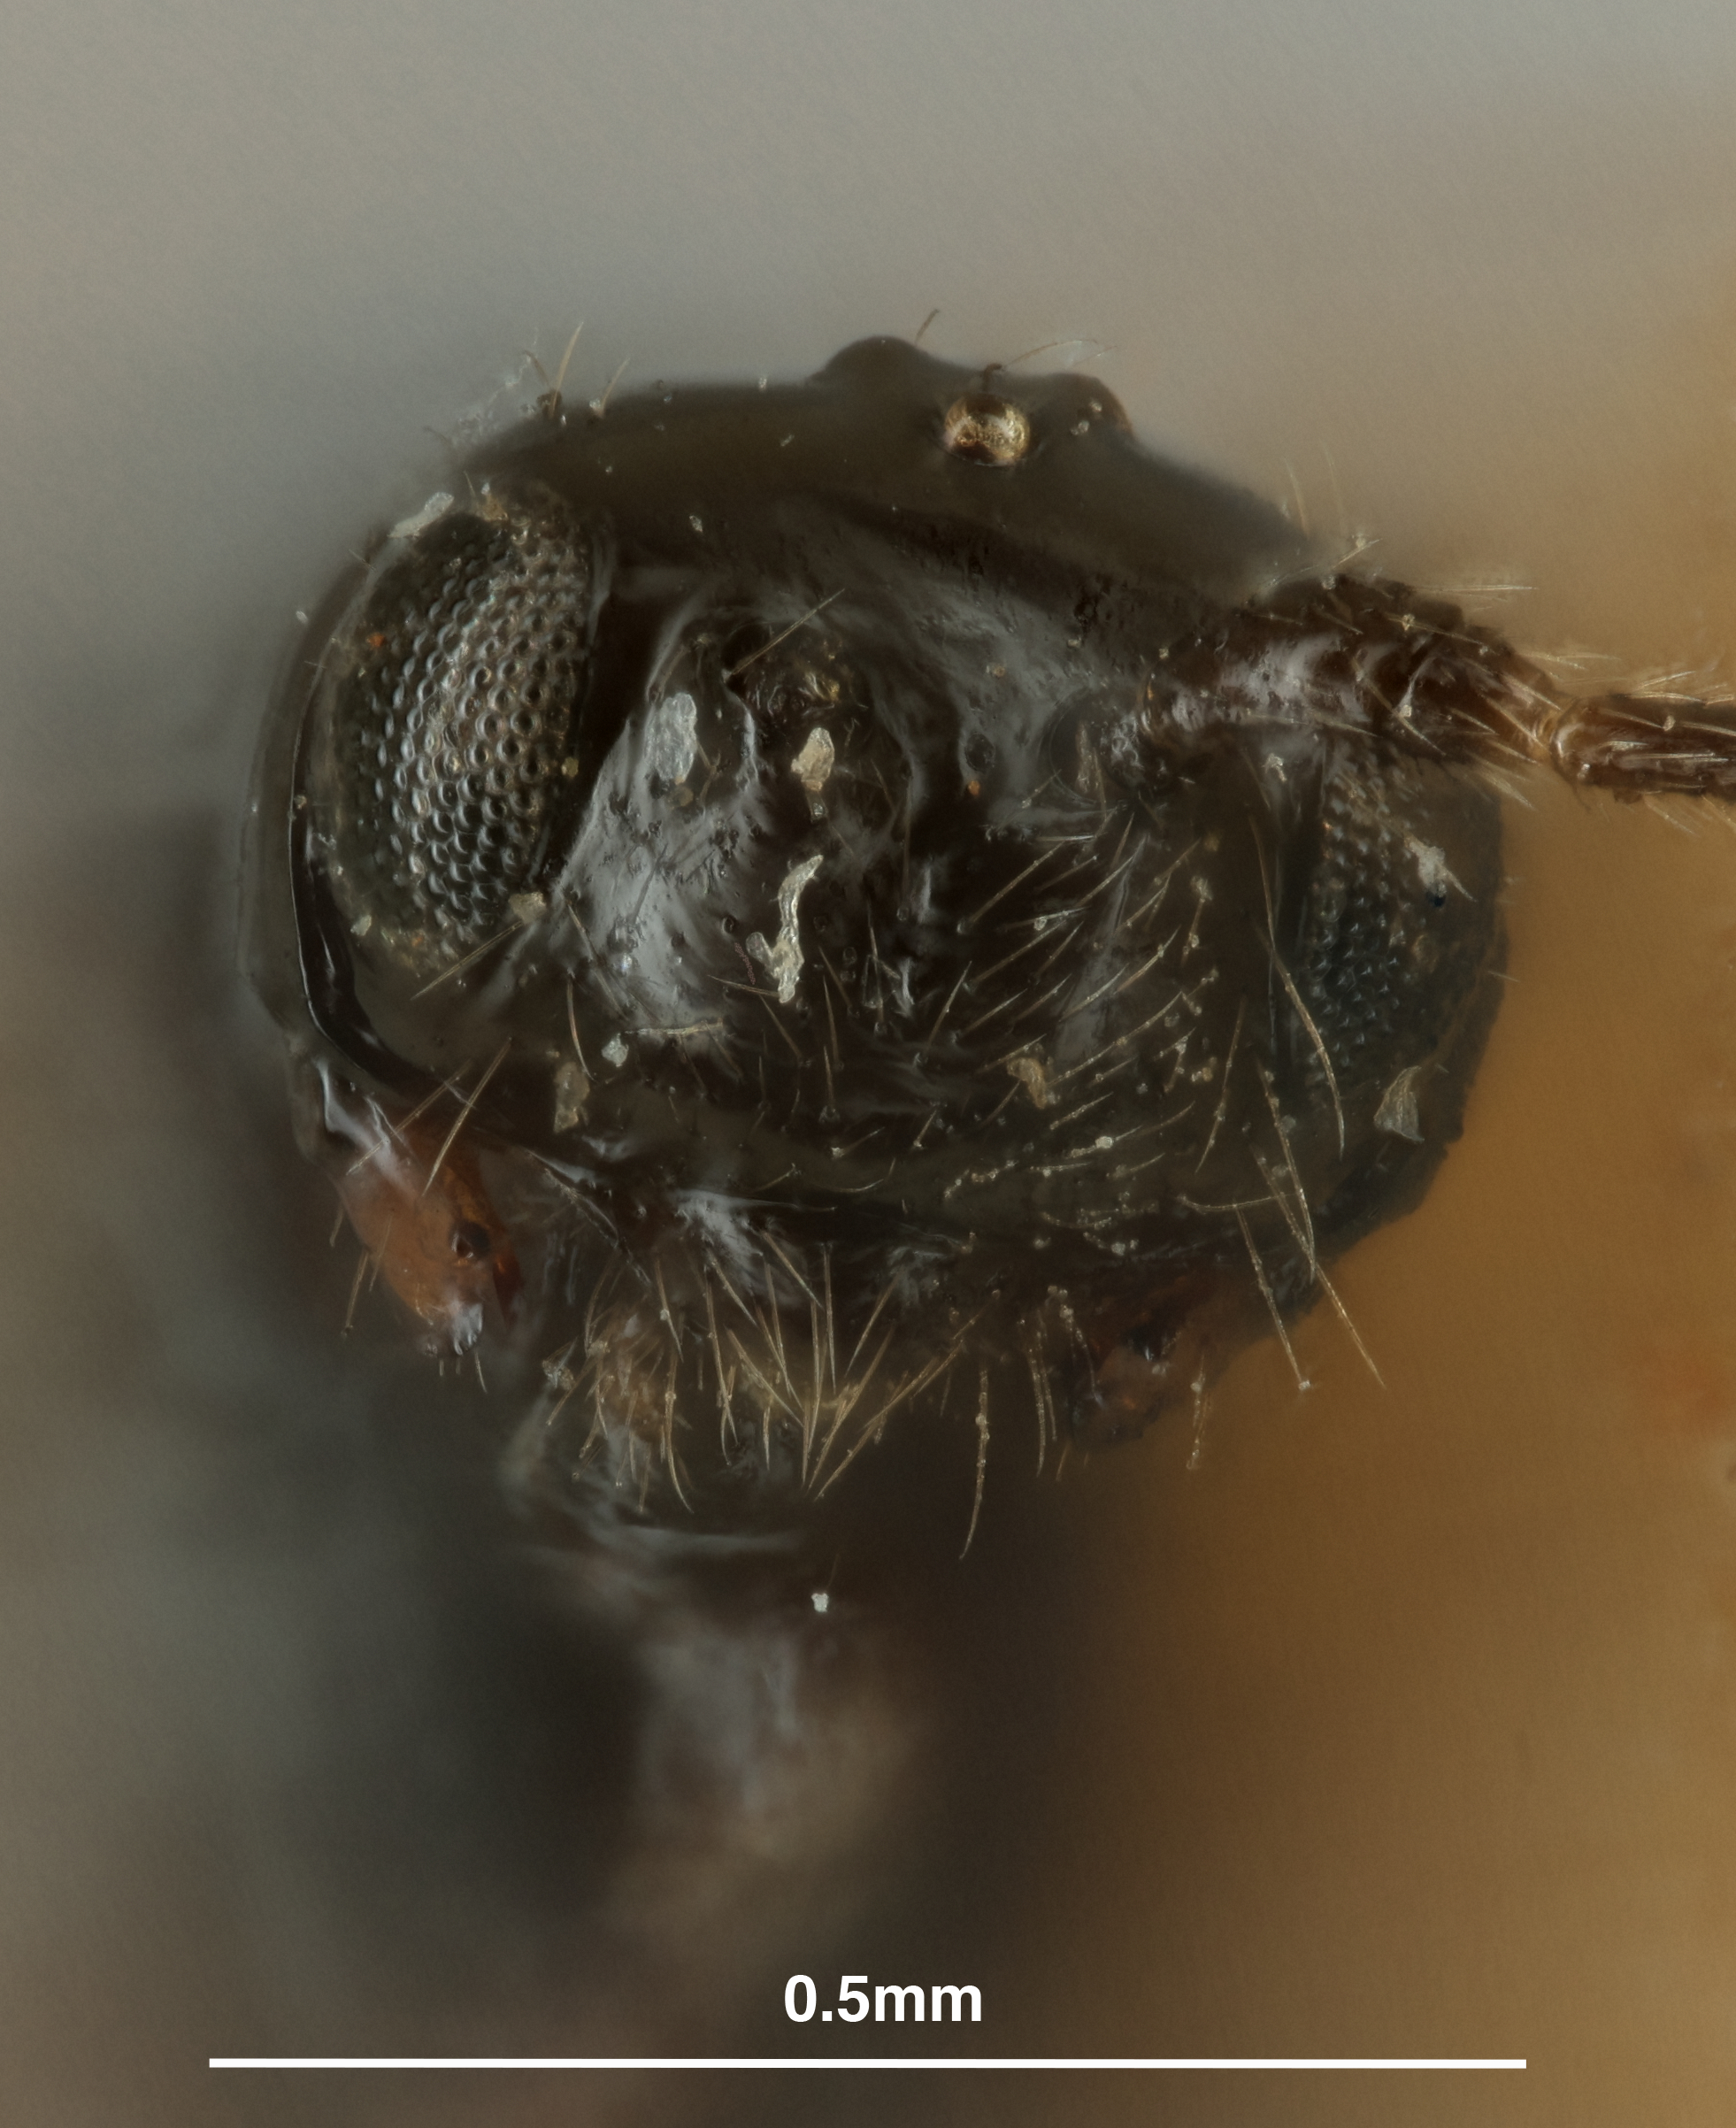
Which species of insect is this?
Synaldis alfalfae
